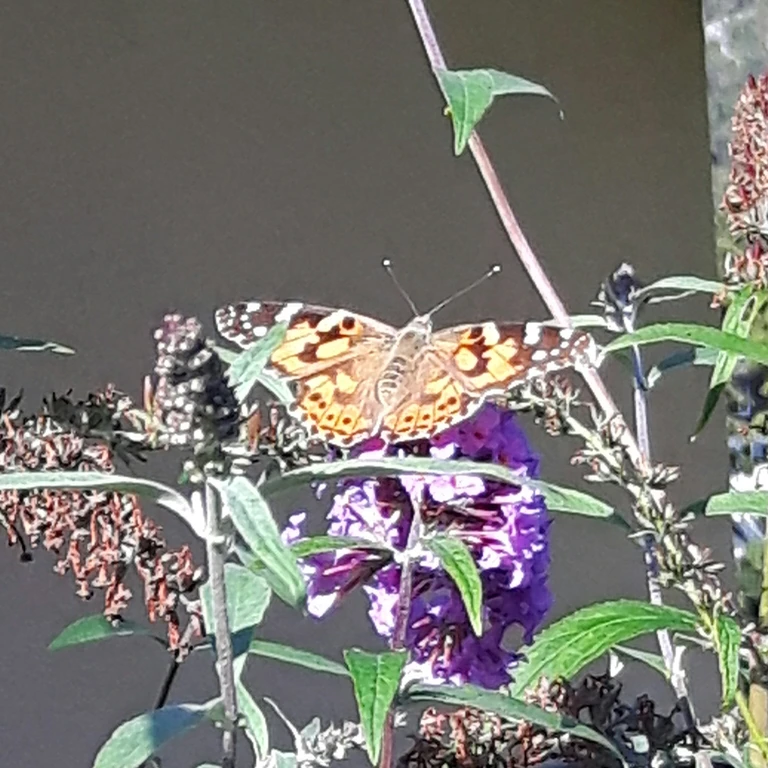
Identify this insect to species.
Vanessa cardui
